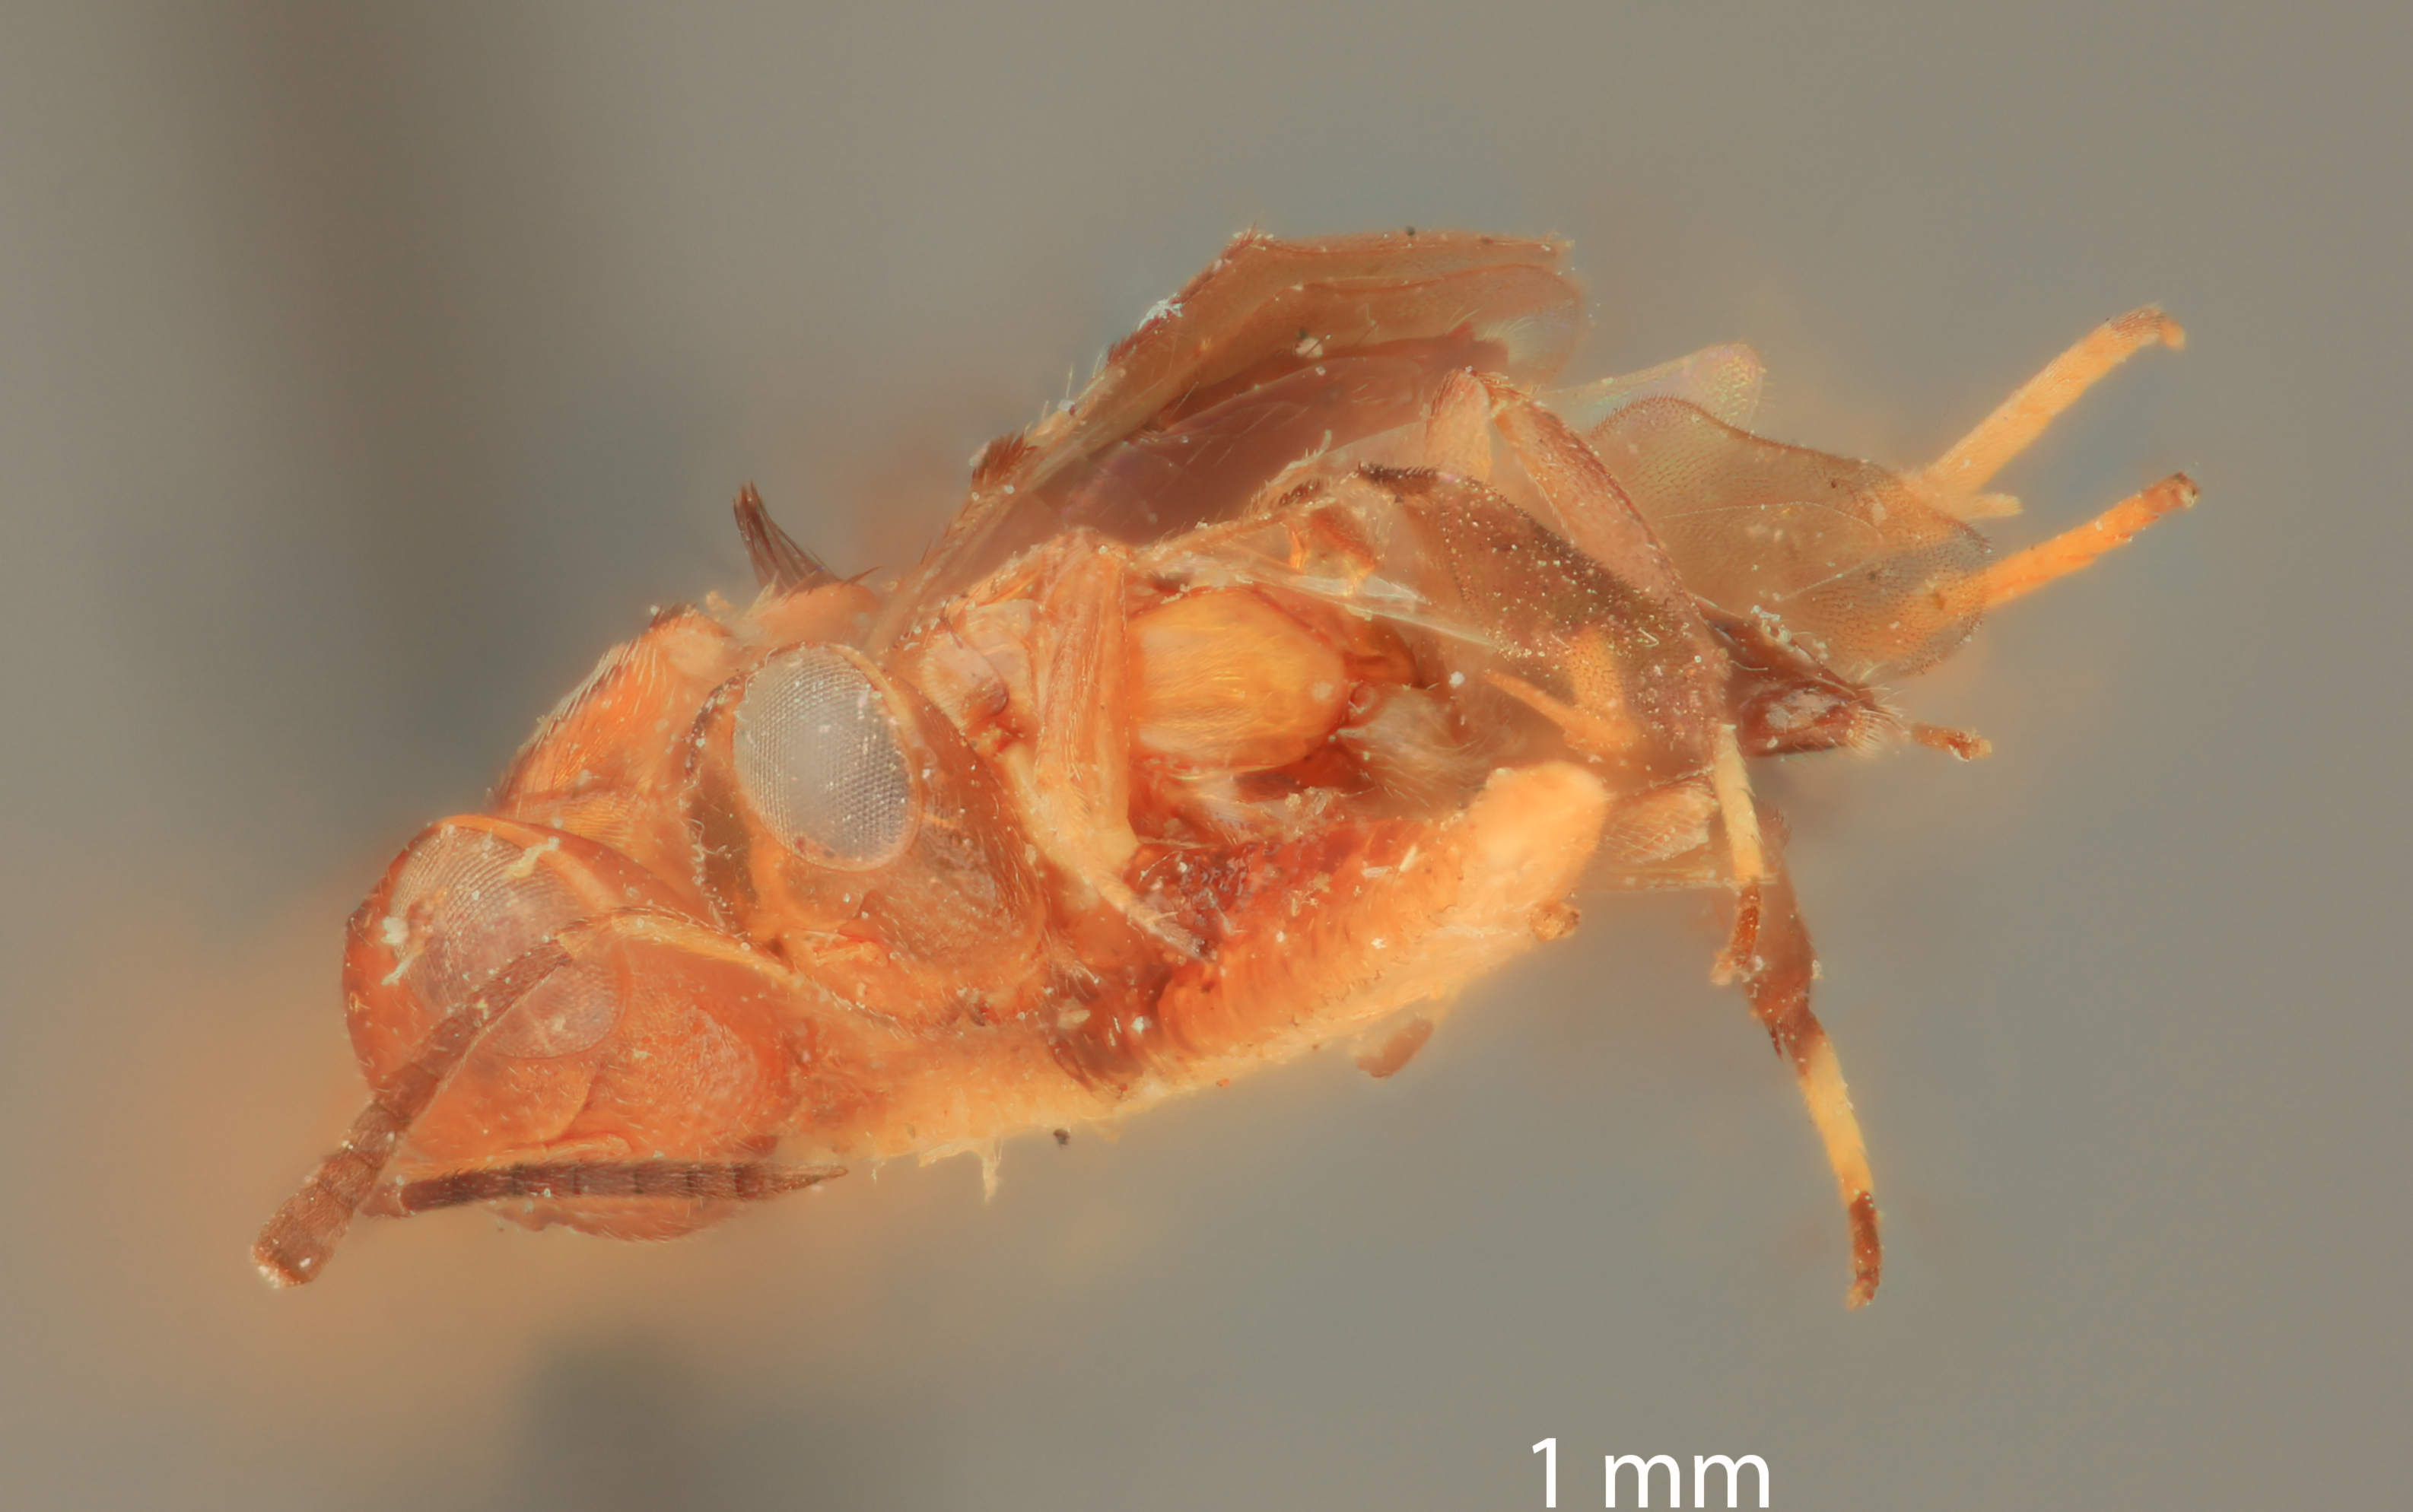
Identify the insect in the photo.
Eucomys californicus
